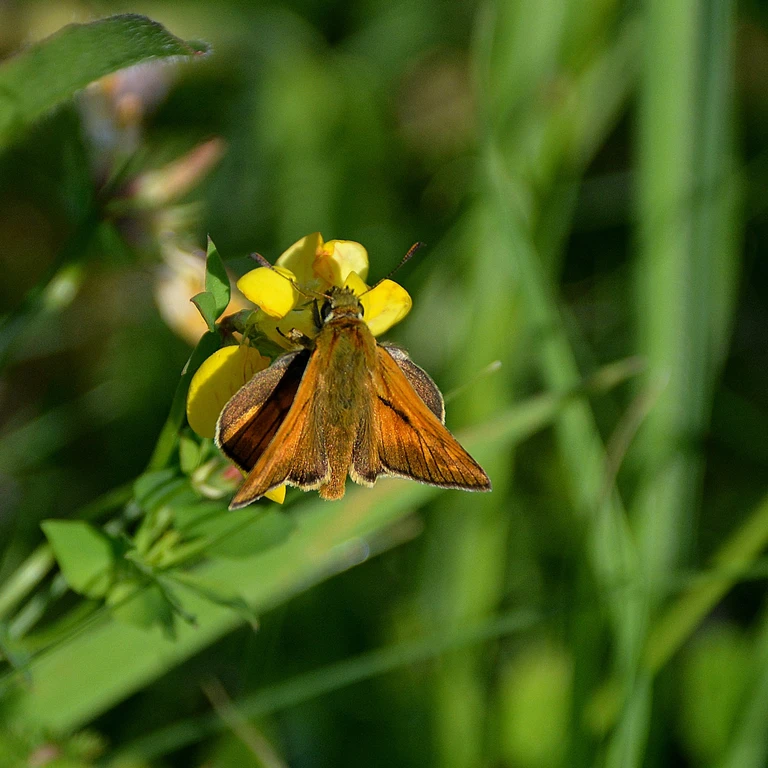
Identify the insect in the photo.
Ochlodes sylvanus (also Ochlodes venata)
